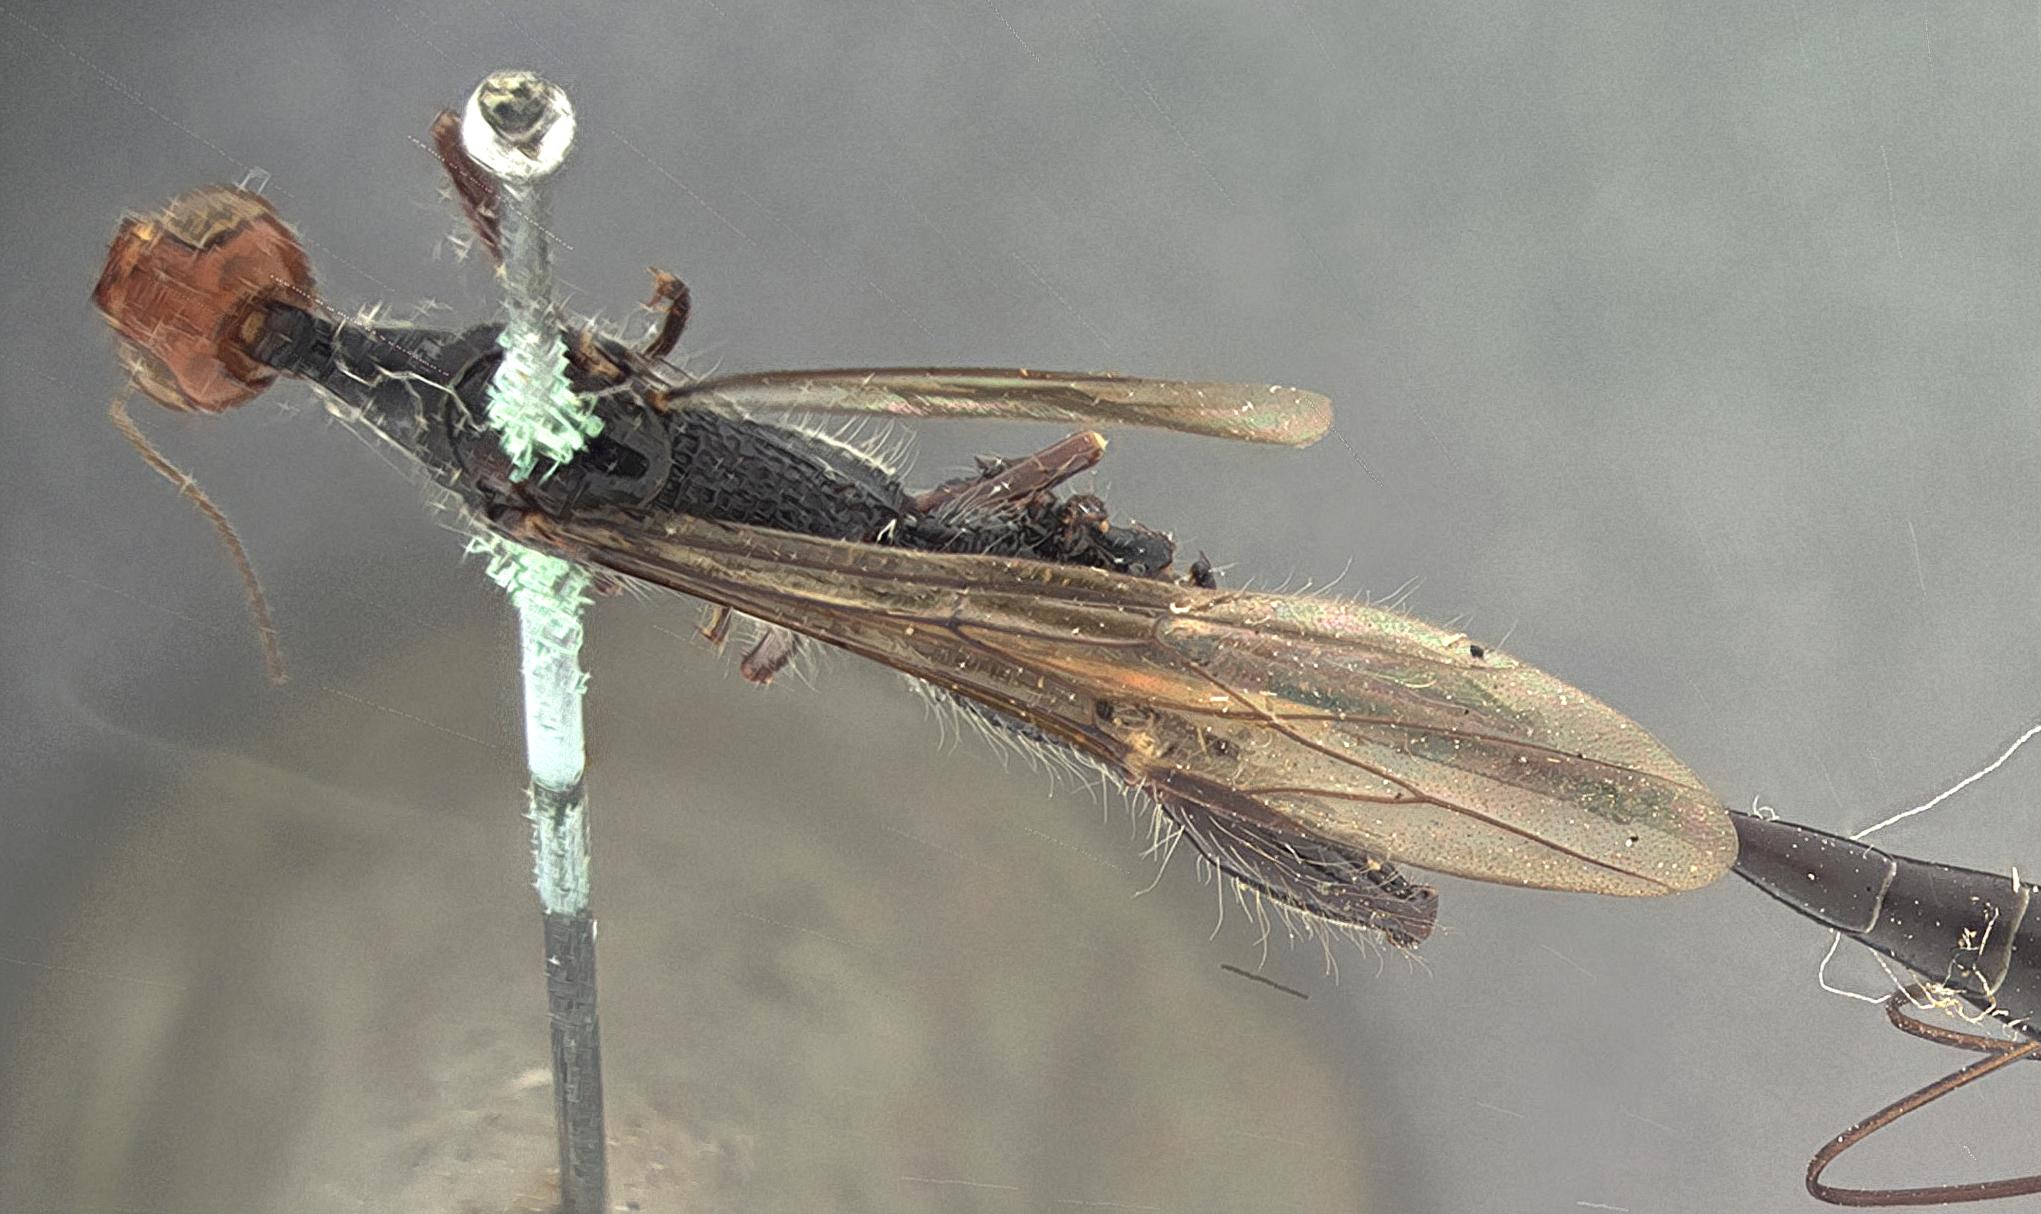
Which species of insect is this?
Stephanus nigripes
